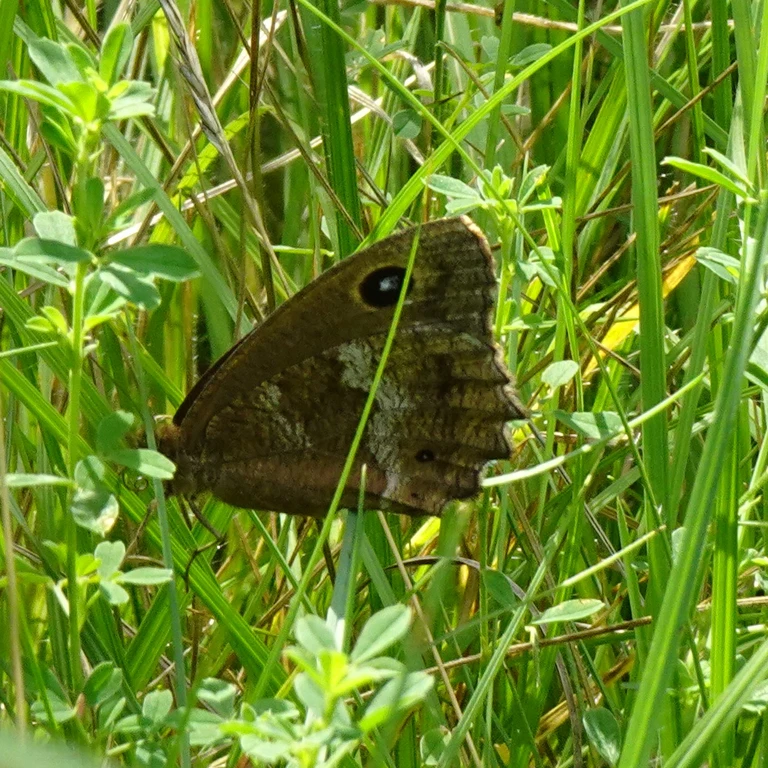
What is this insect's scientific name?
Minois dryas
